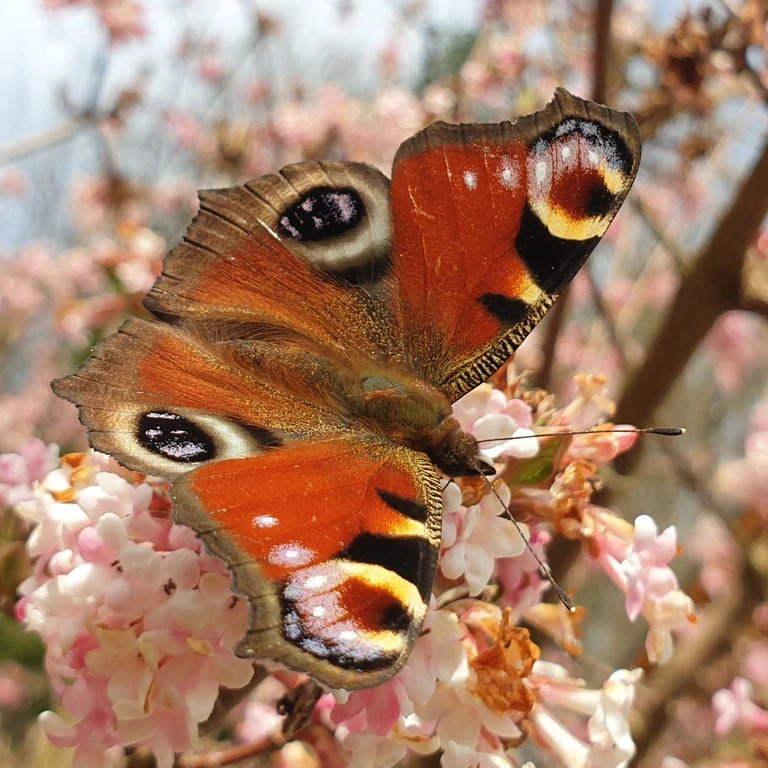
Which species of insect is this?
Aglais io
